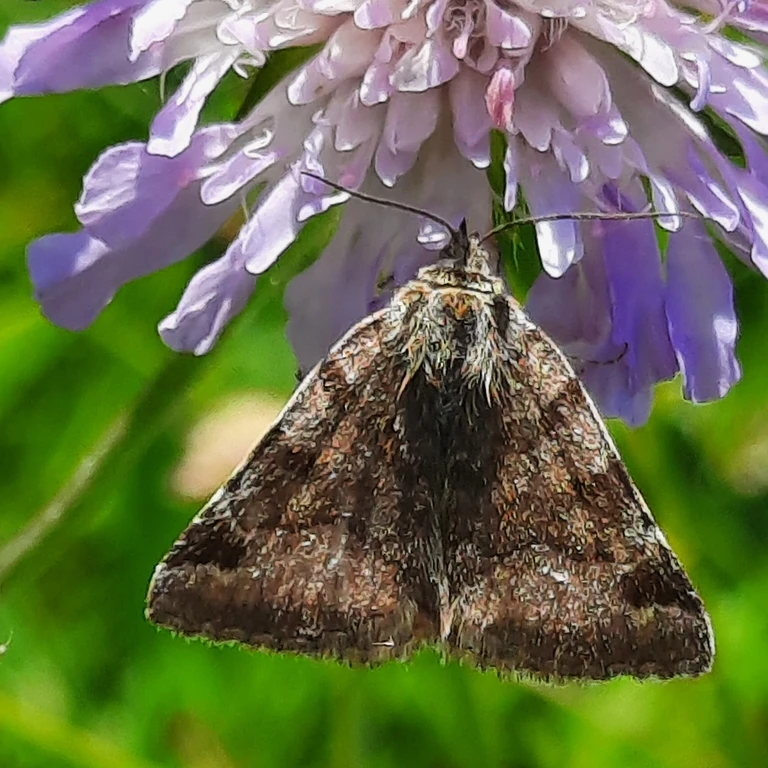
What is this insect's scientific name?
Euclidia glyphica
